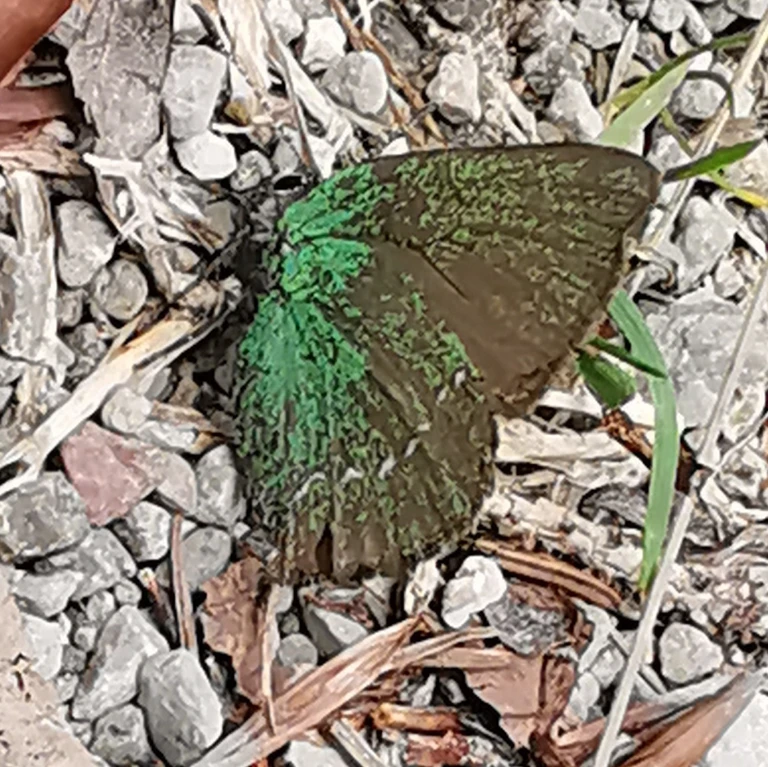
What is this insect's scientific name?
Callophrys rubi
